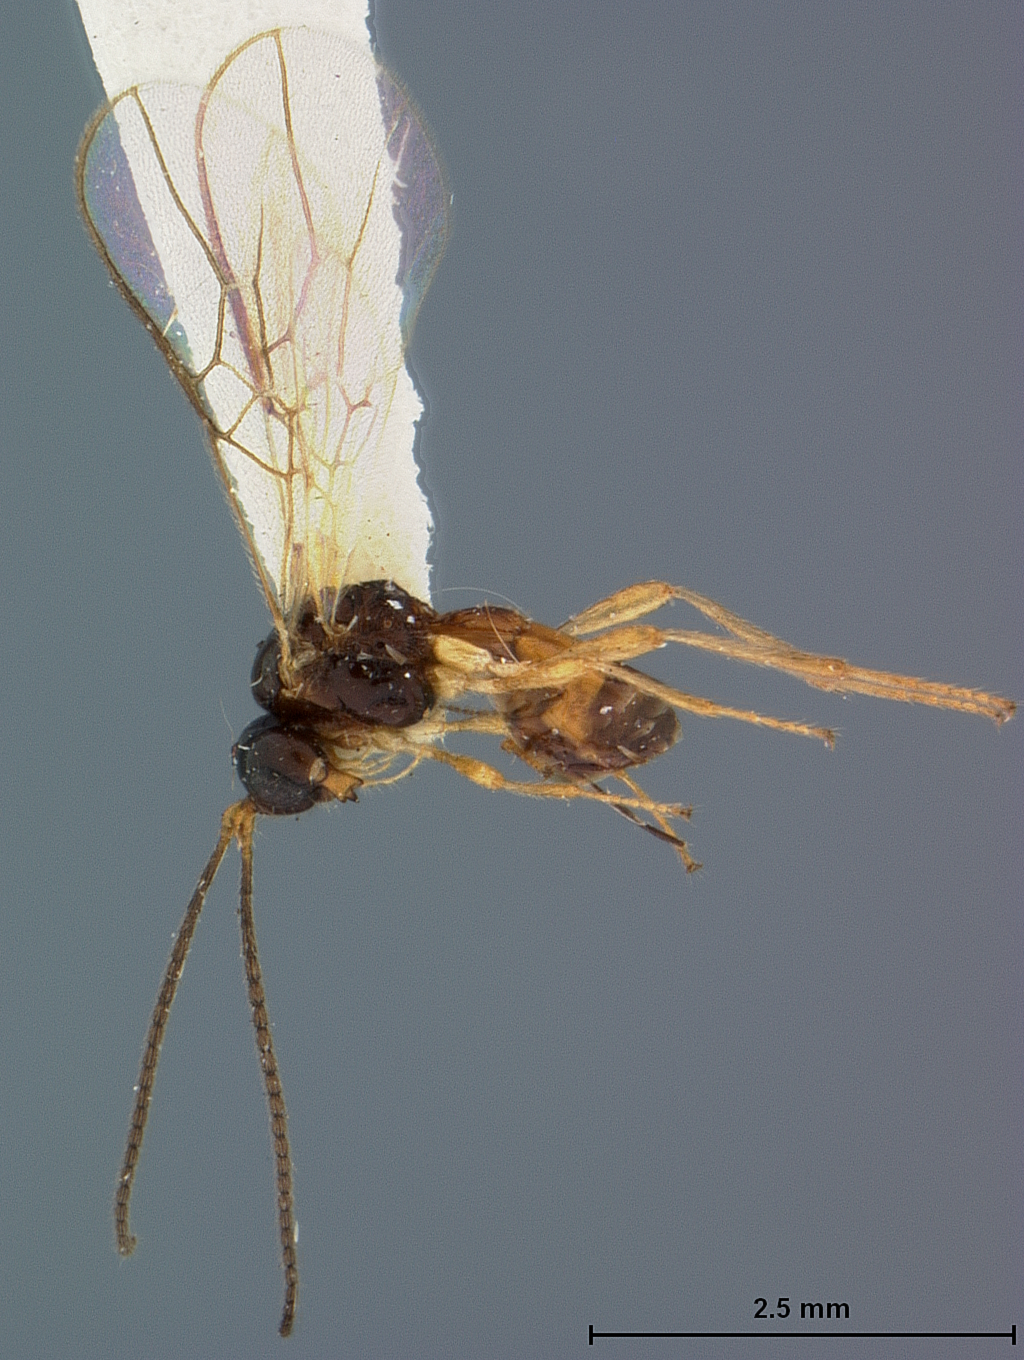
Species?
Aspilota divergens
